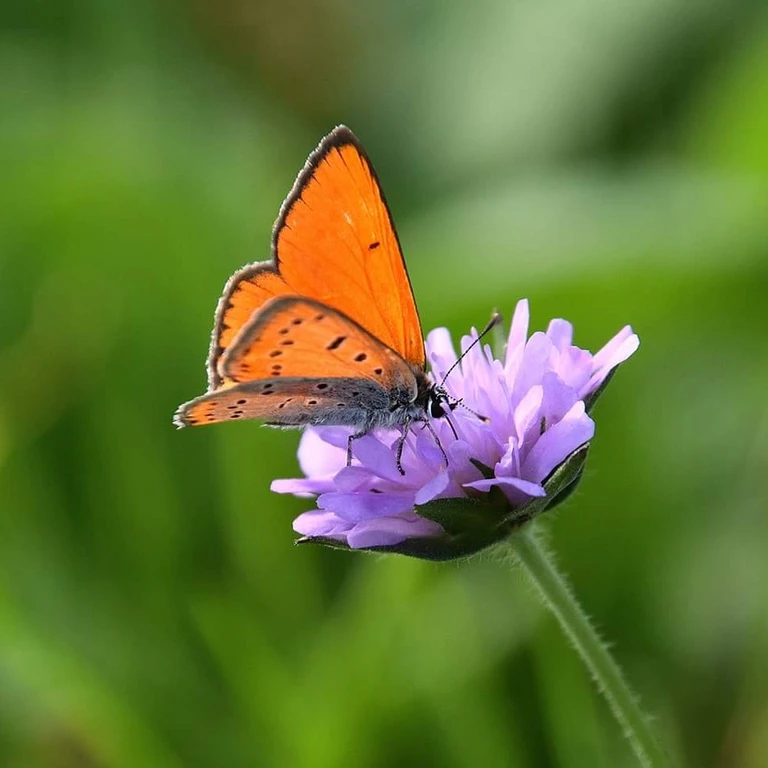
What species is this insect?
Lycaena dispar
